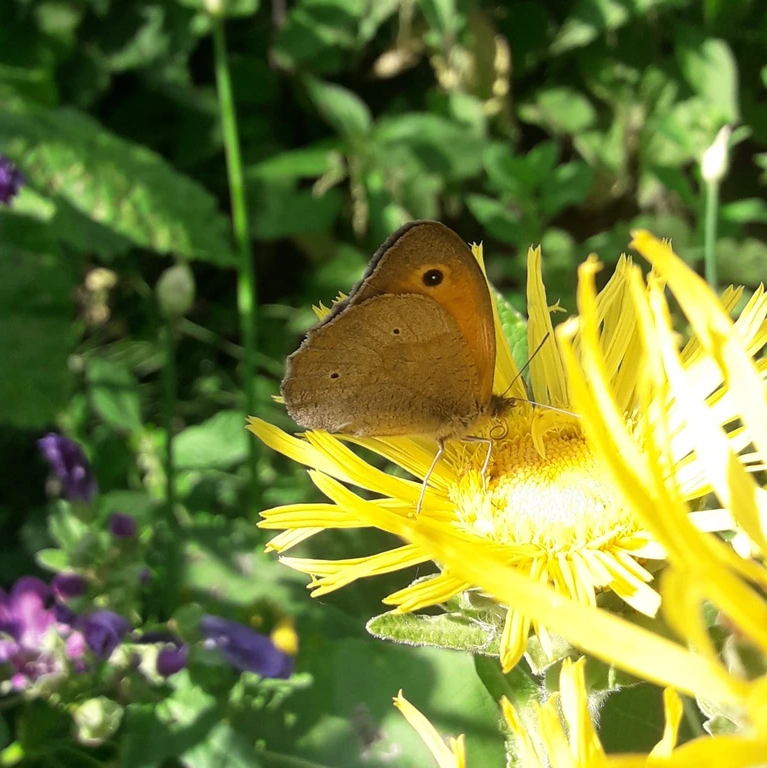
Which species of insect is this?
Maniola jurtina
